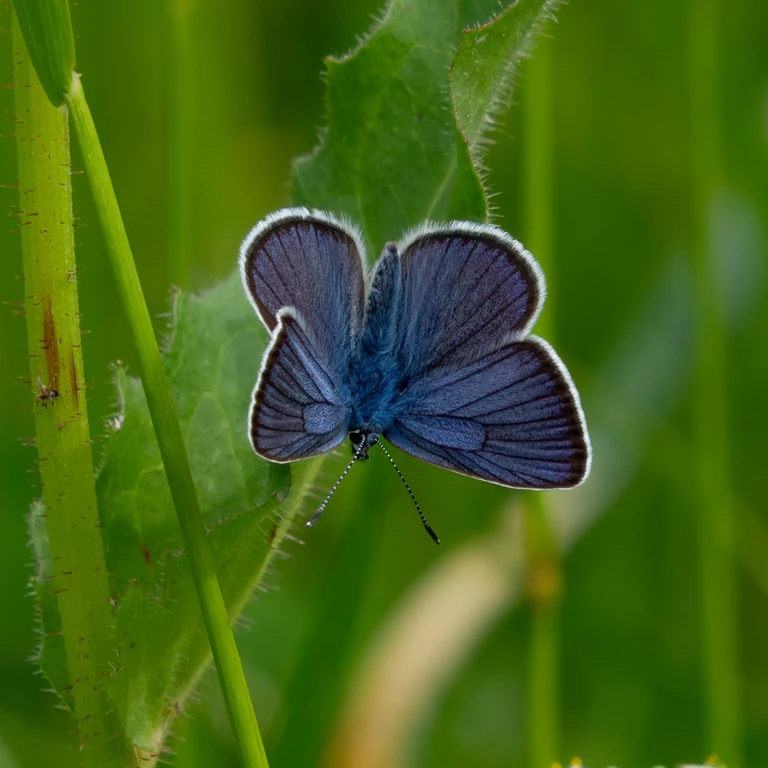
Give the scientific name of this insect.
Cyaniris semiargus
